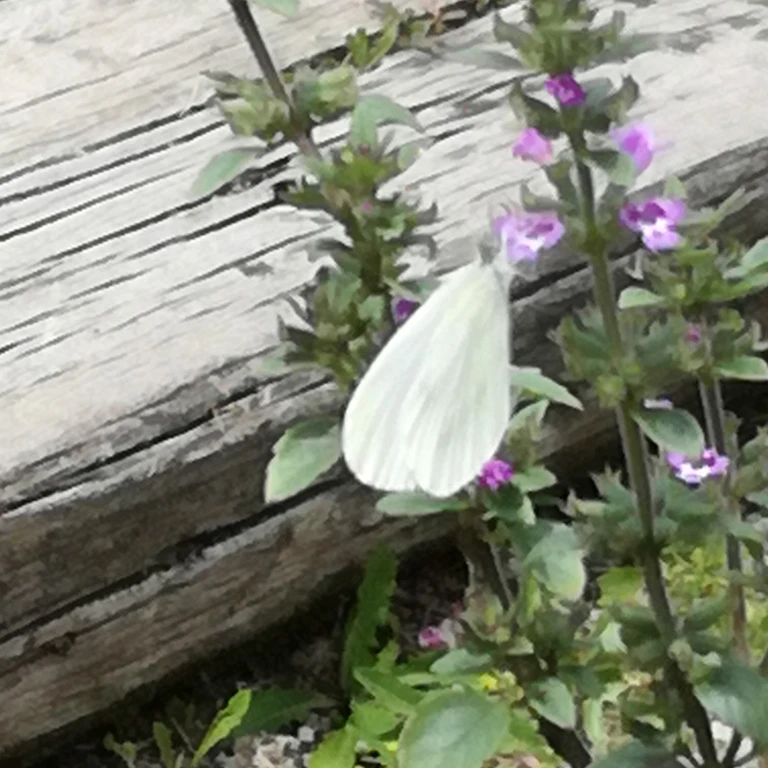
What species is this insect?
Leptidea sinapis/juvernica
